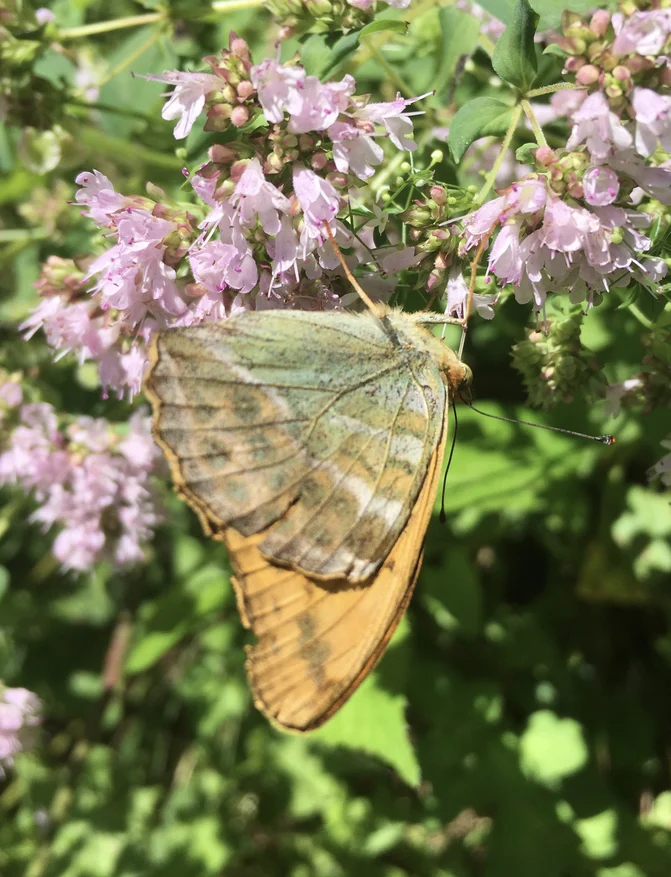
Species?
Argynnis paphia
